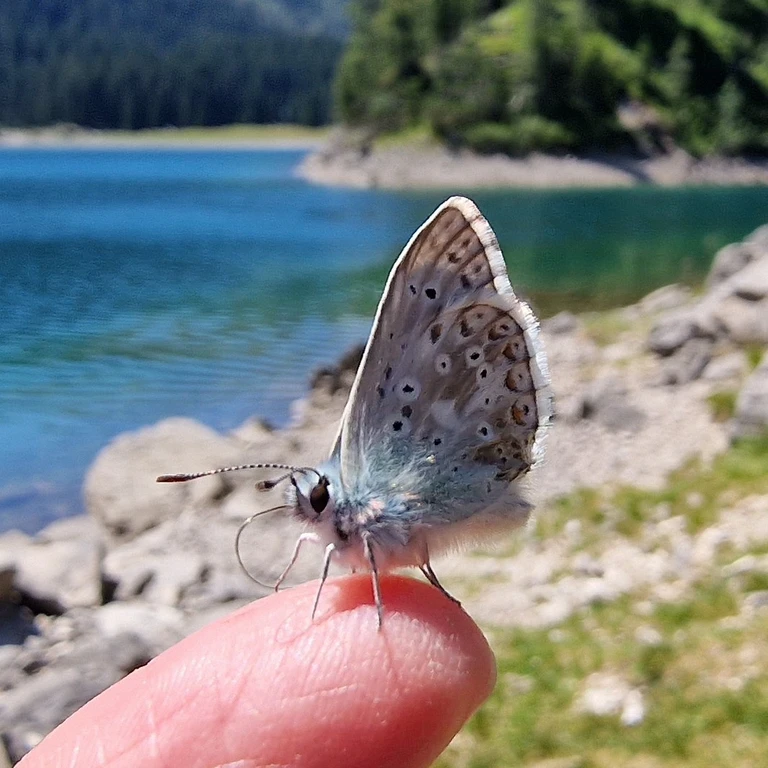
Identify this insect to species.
Lysandra coridon
